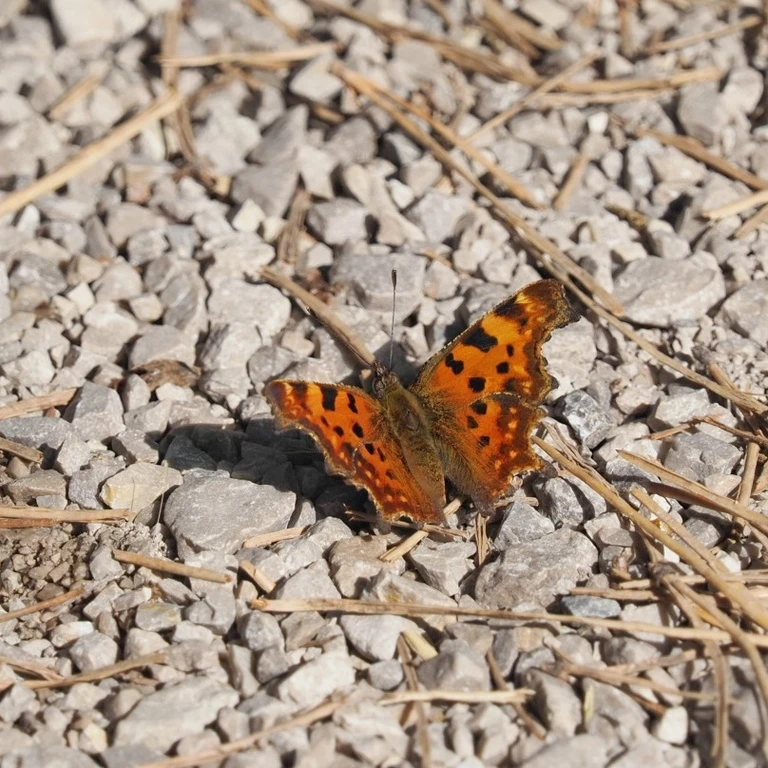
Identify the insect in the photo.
Polygonia c-album
